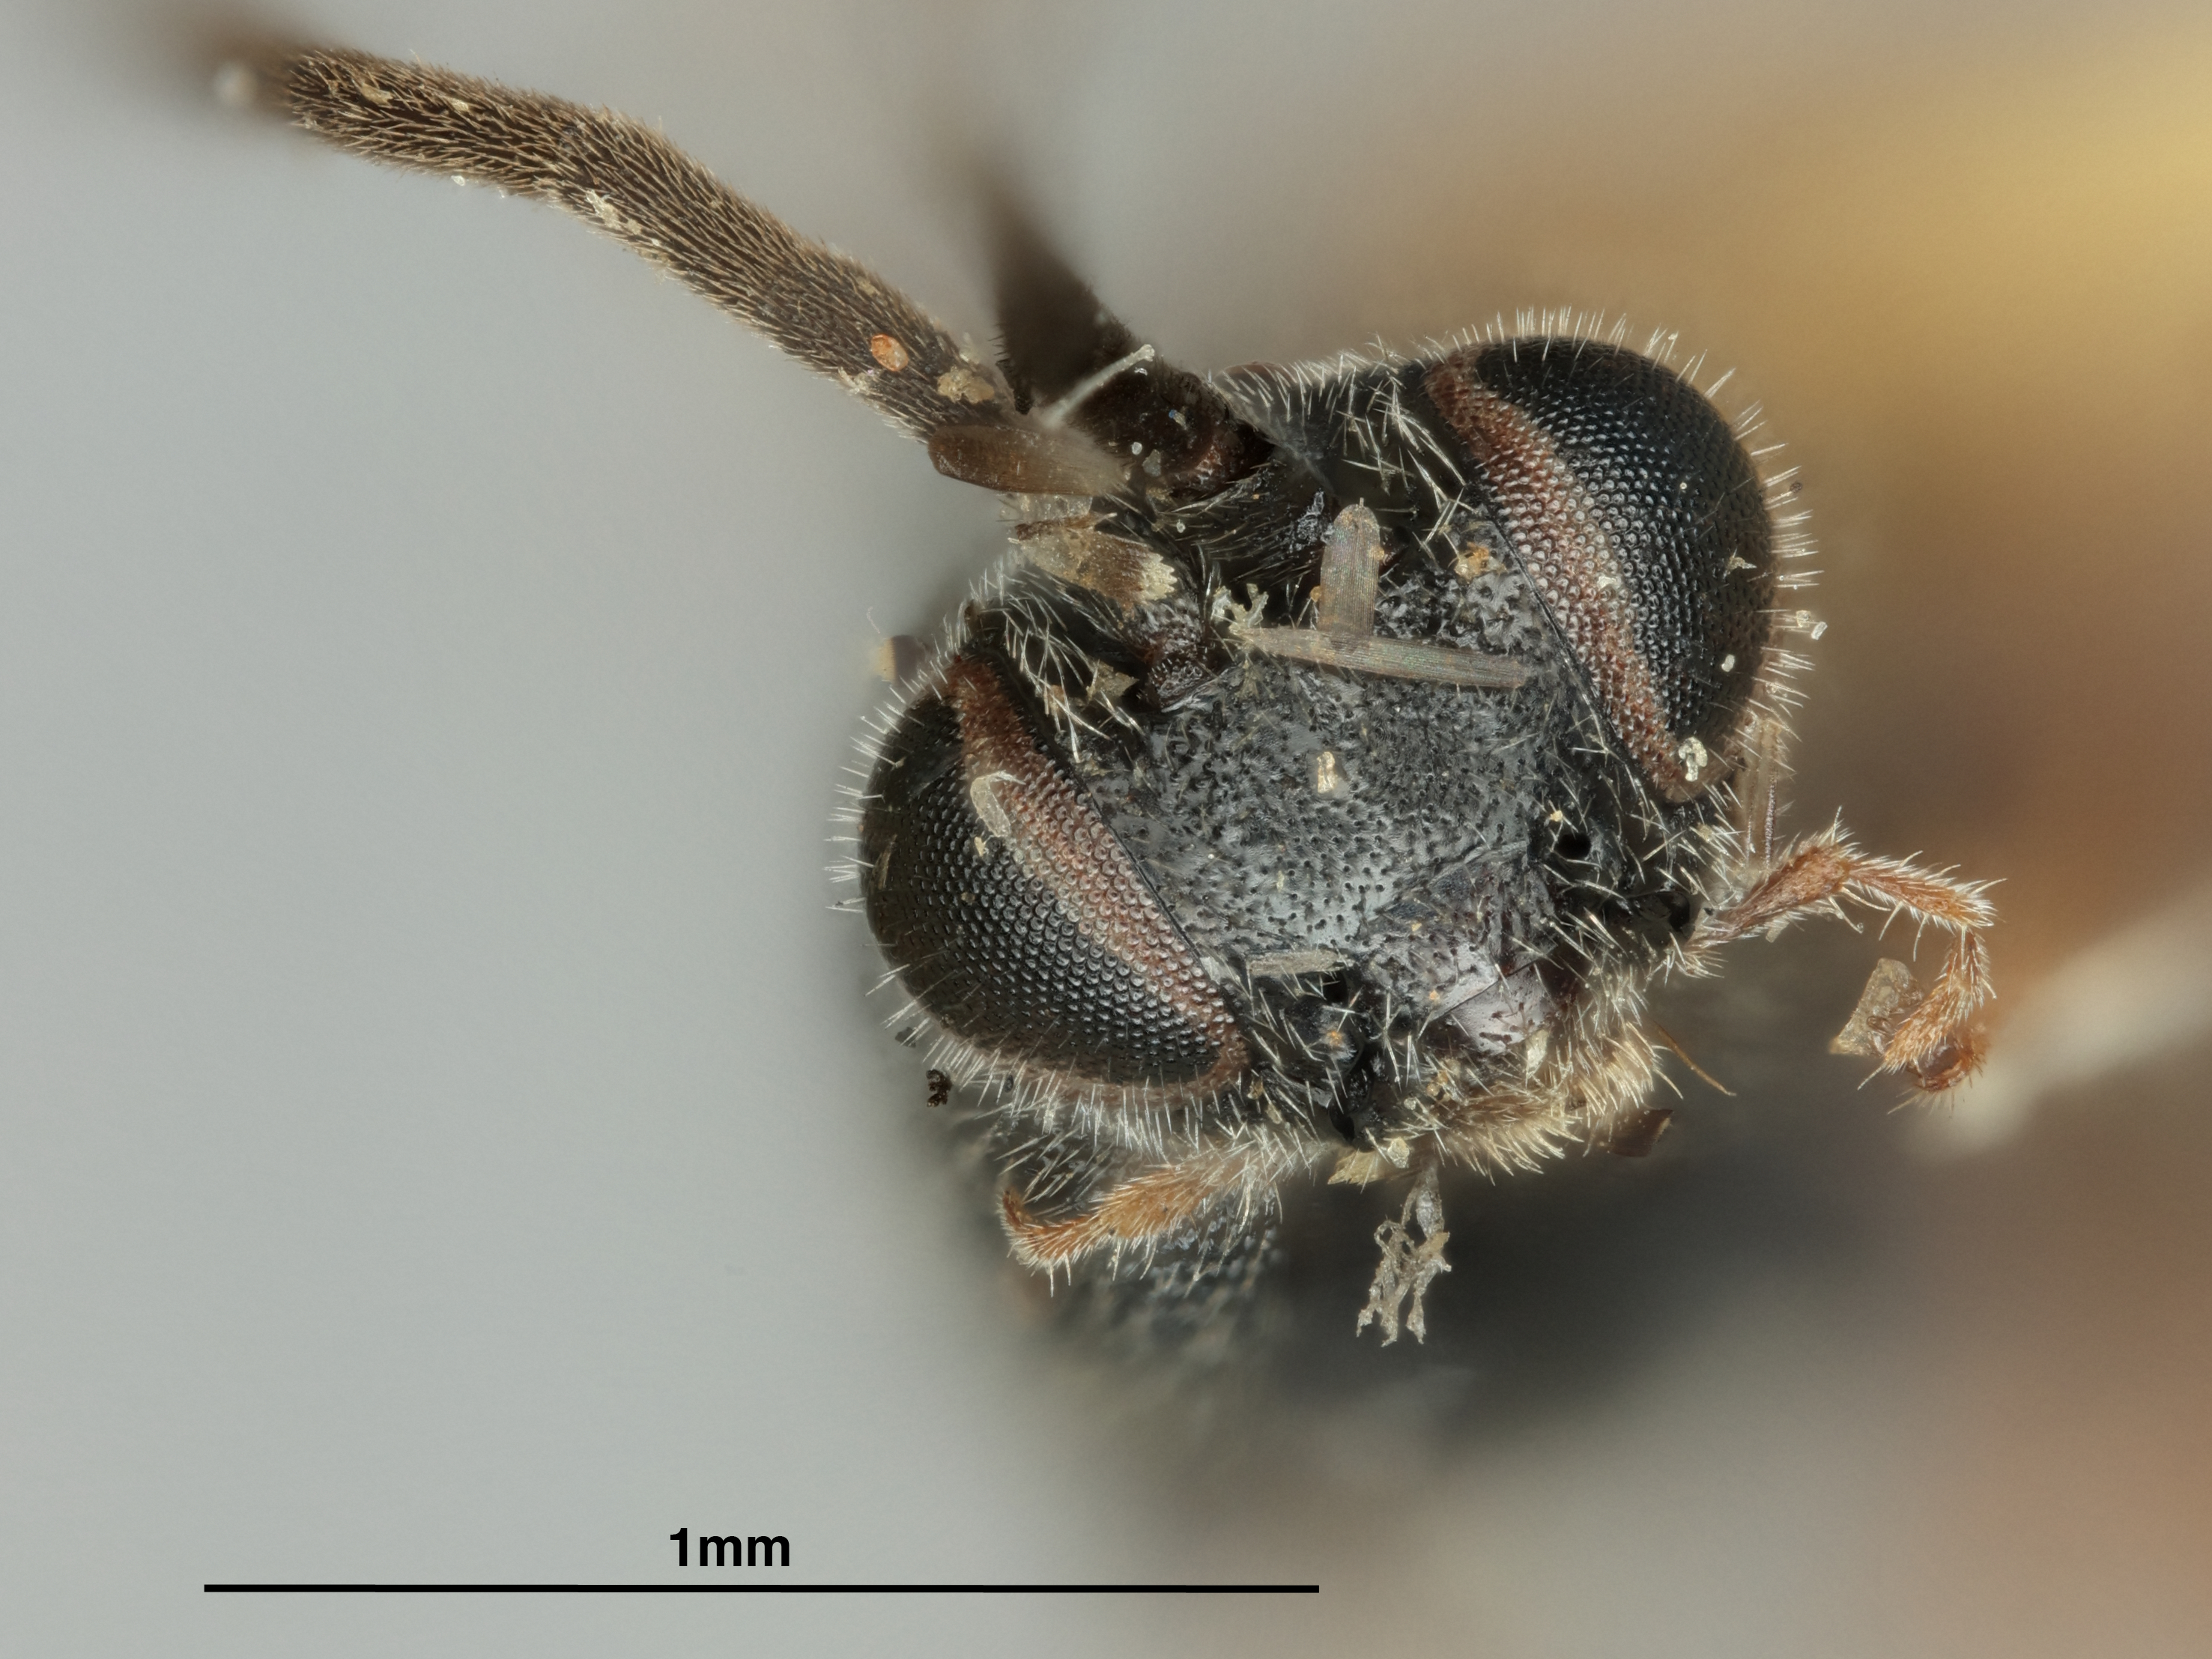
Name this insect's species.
Apanteles laspeyreiae
